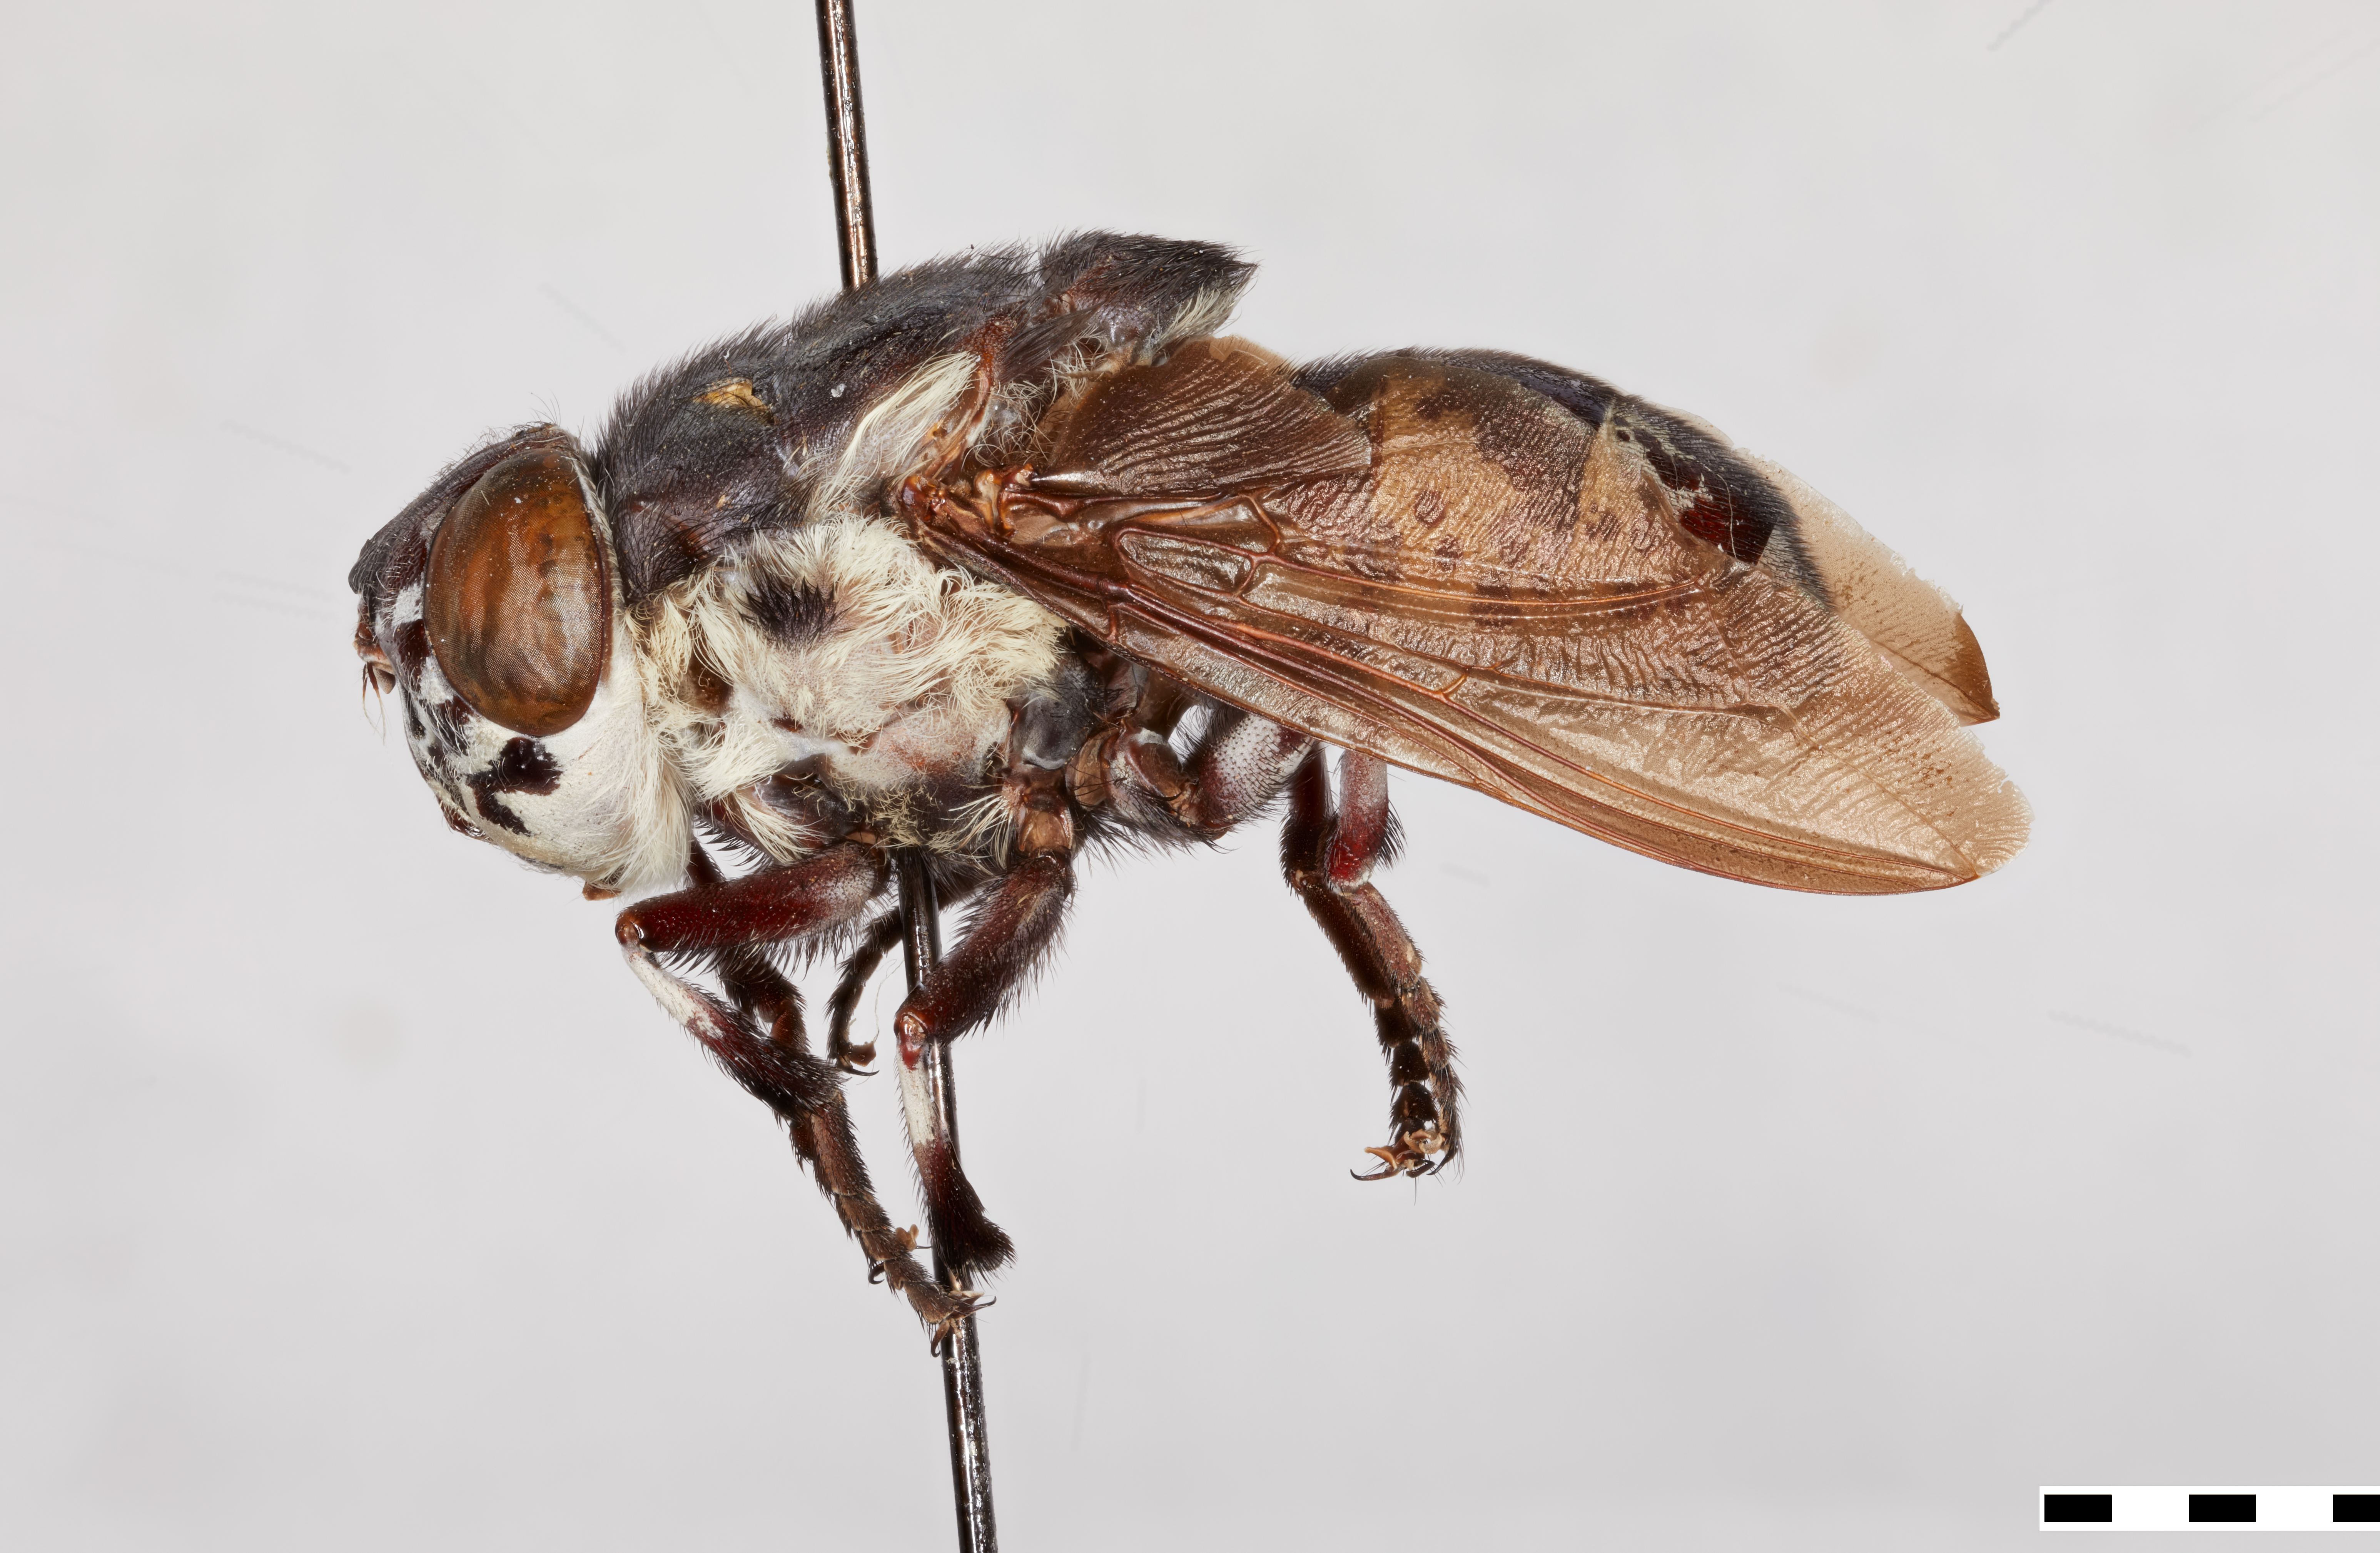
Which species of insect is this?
Cuterebra histrio
